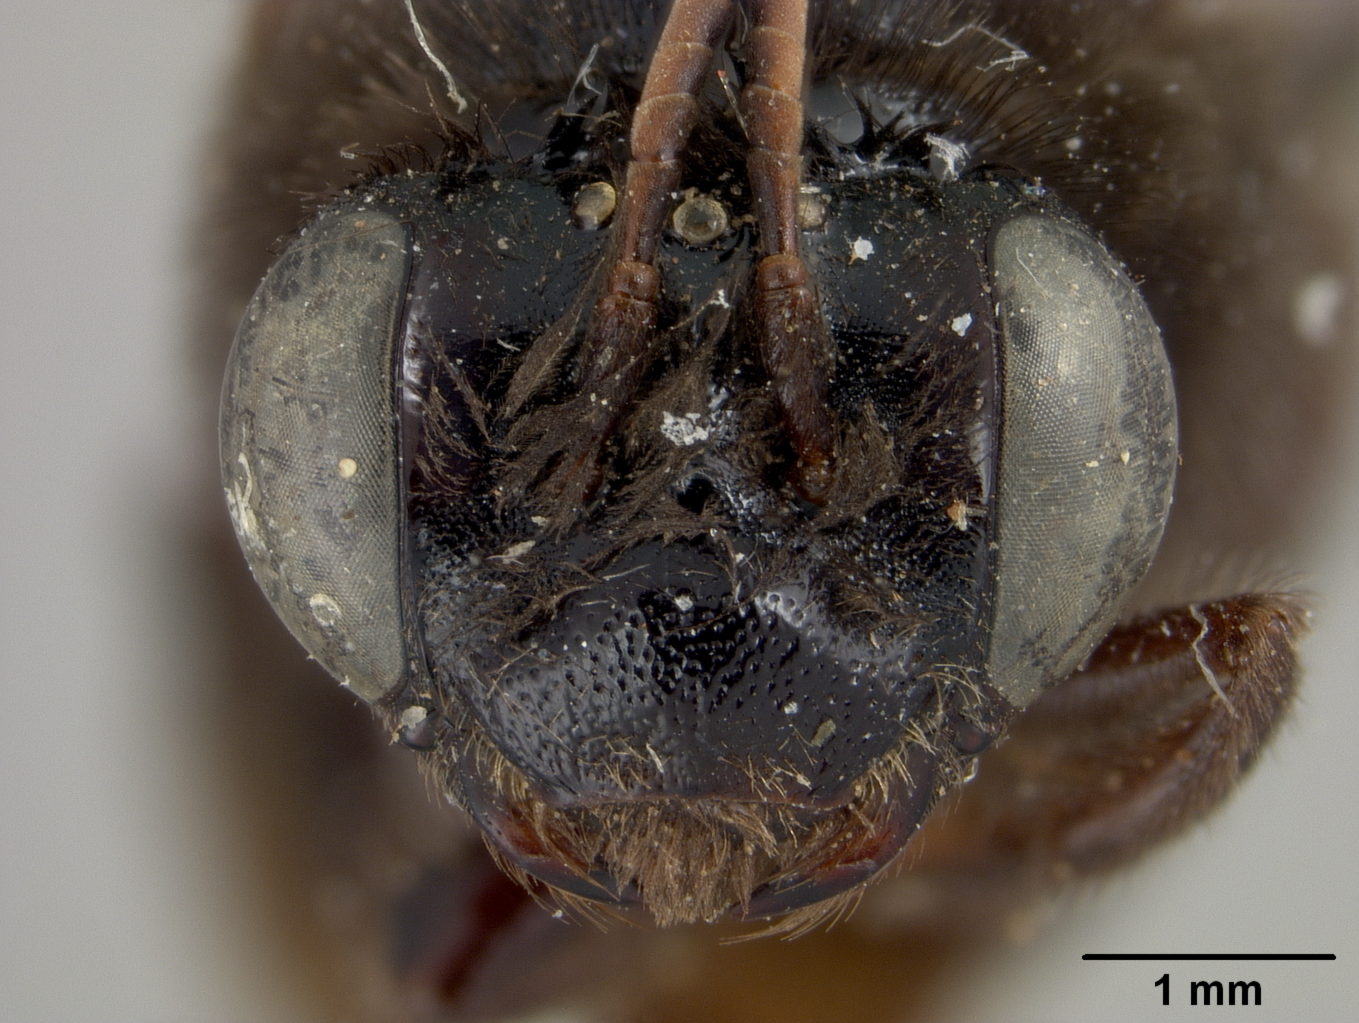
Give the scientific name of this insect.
Svastra reductior
